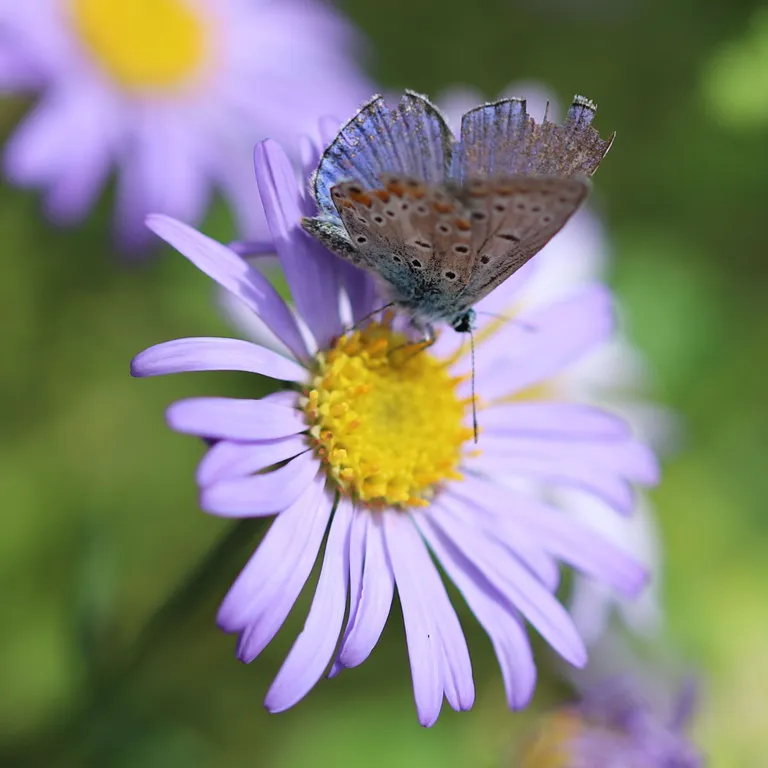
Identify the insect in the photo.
Polyommatus icarus
